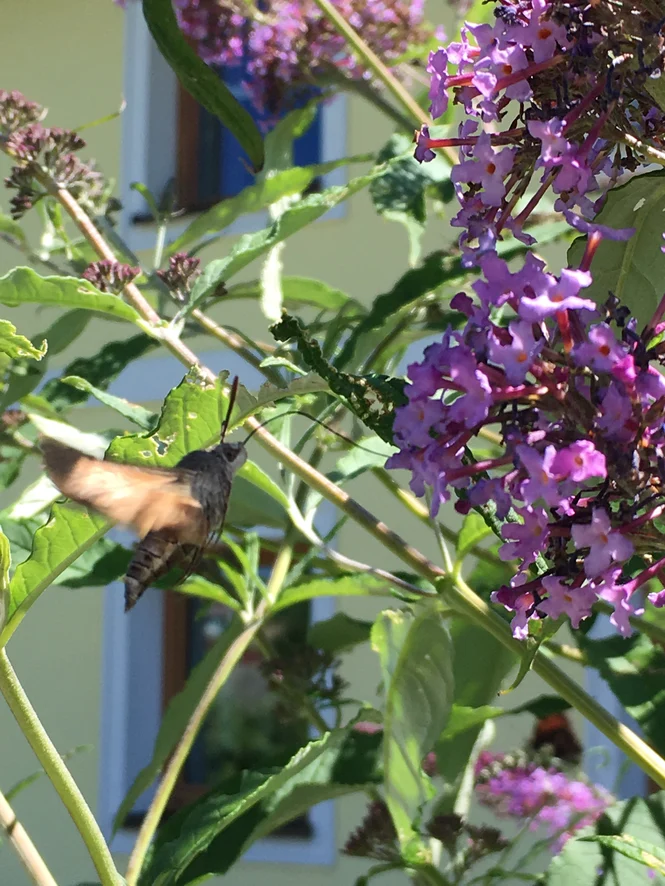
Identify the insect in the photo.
Macroglossum stellatarum
